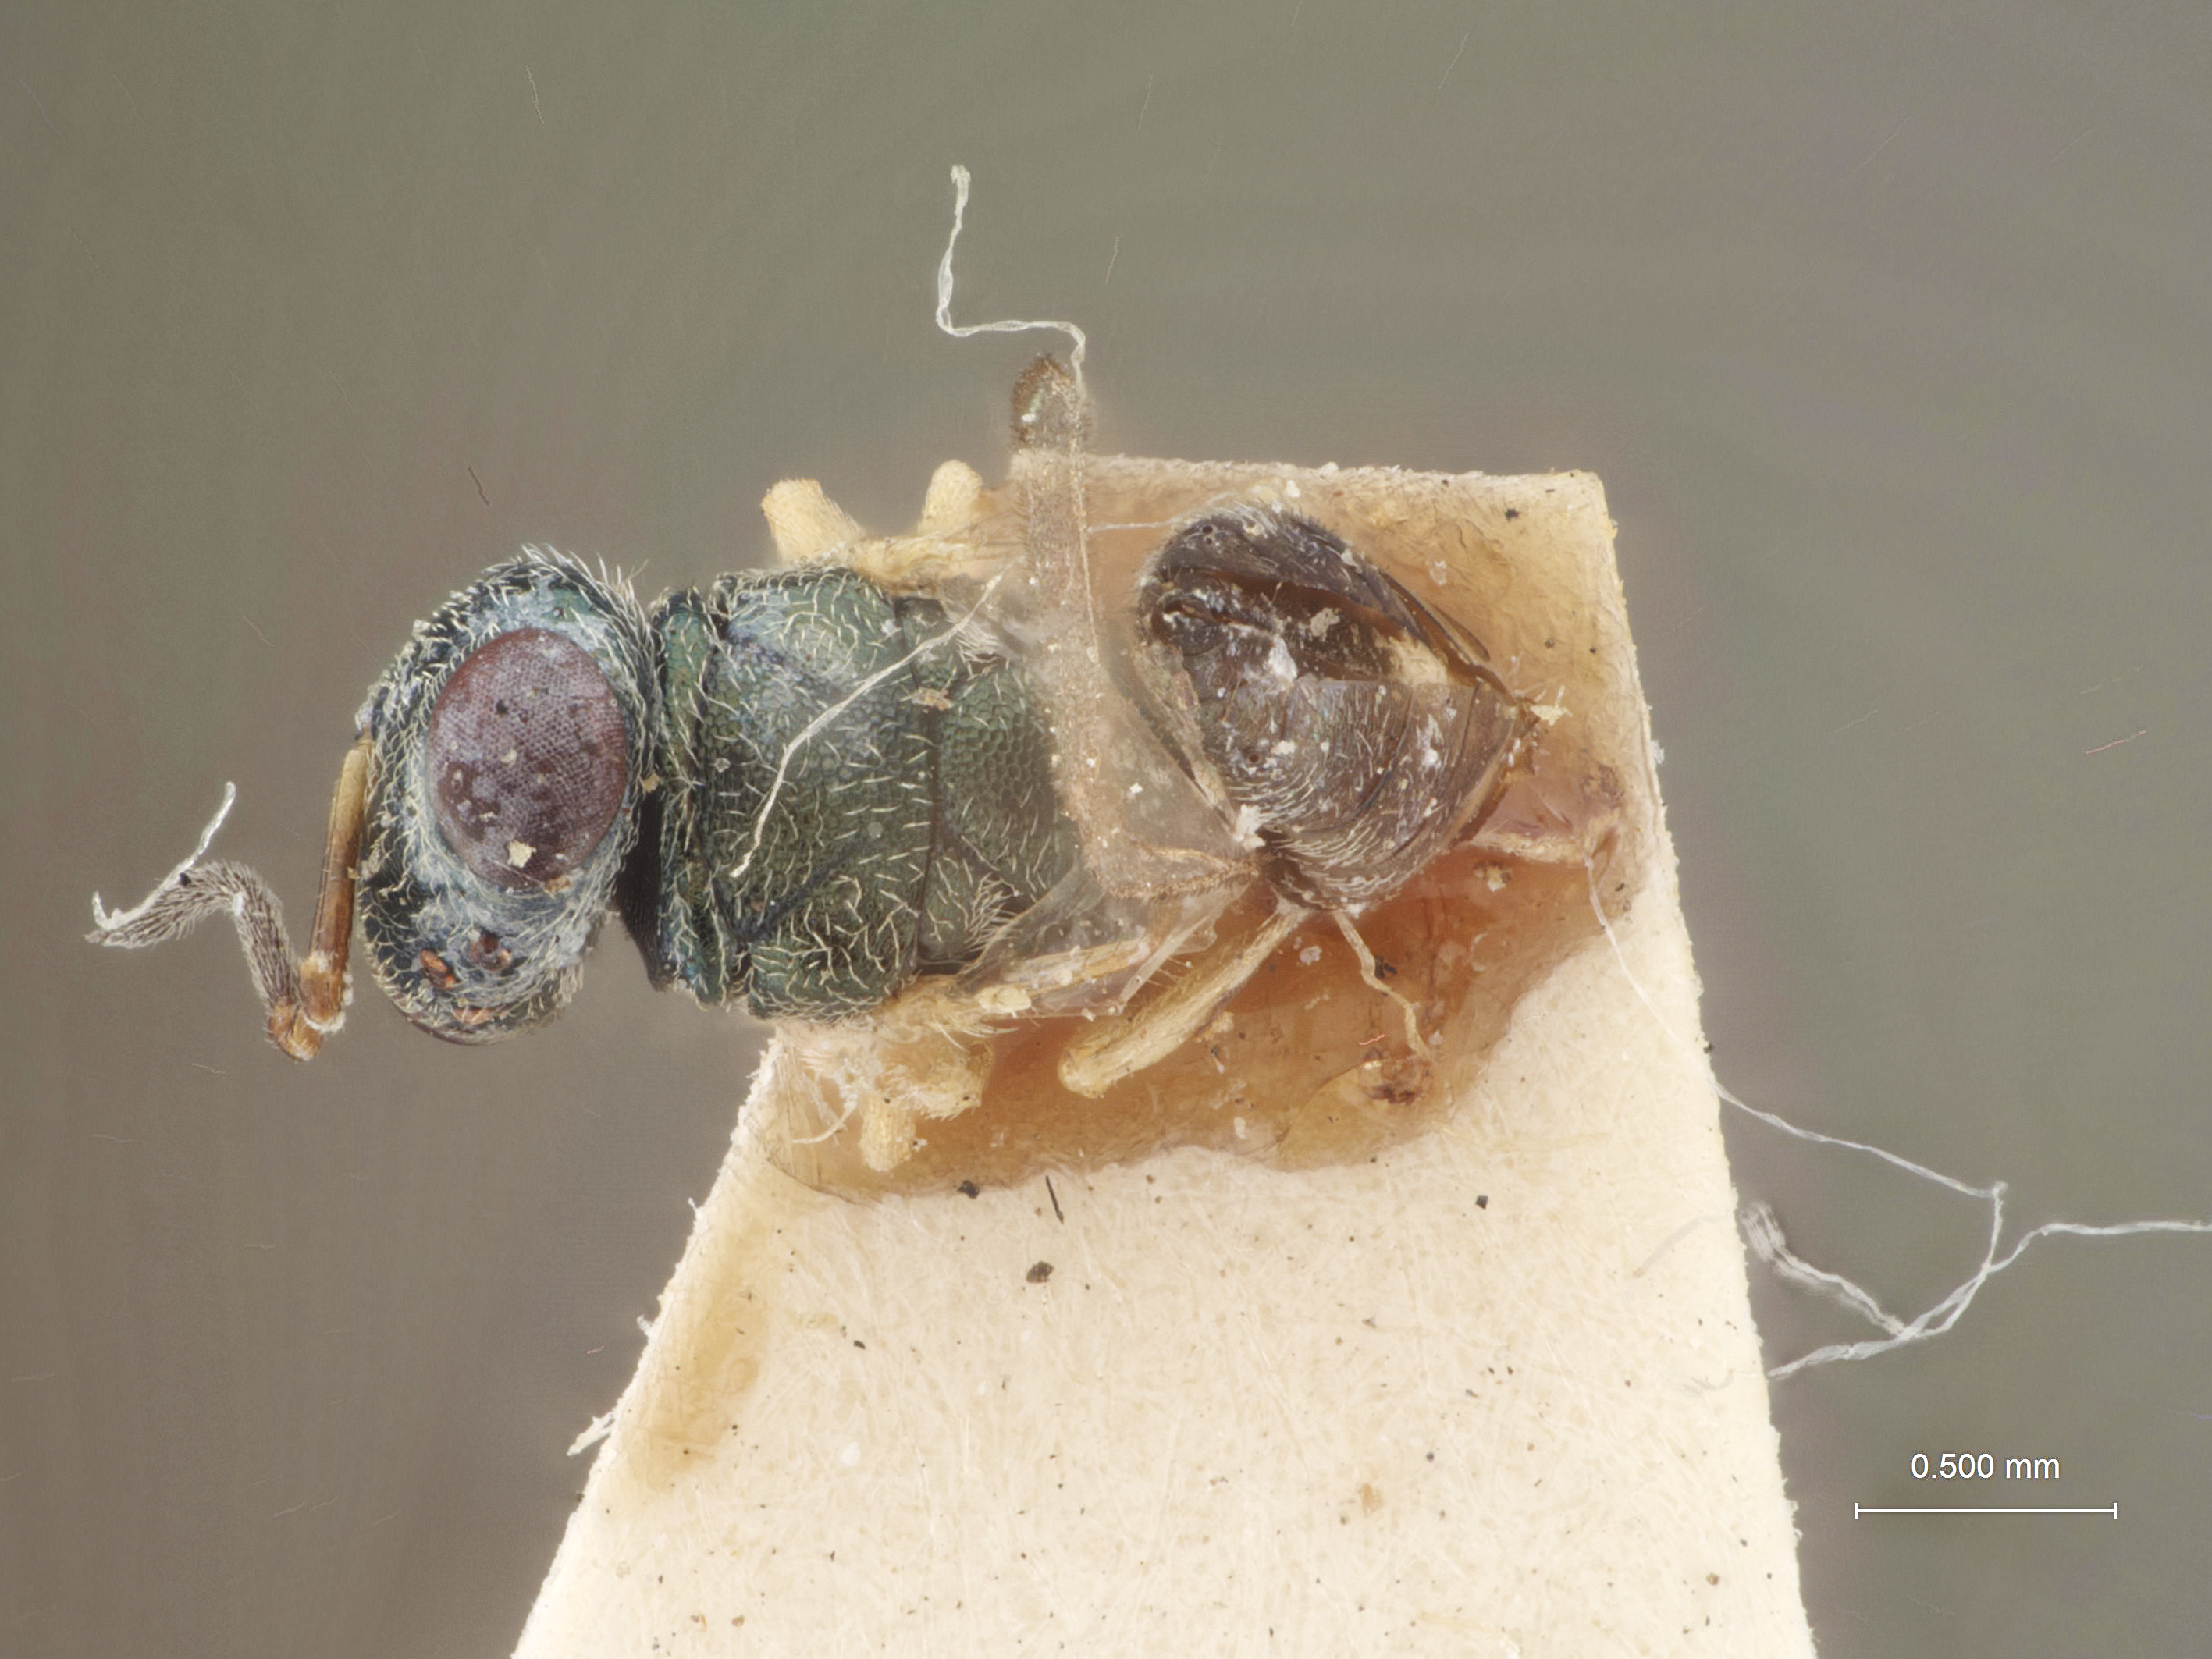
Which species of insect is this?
Norbanus nigriceps
